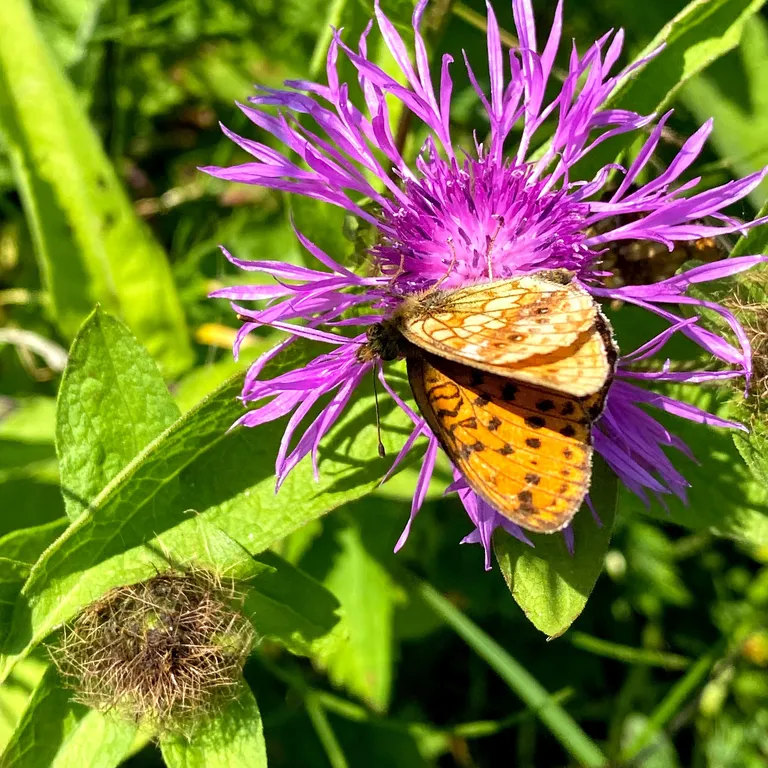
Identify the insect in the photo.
Brenthis ino
